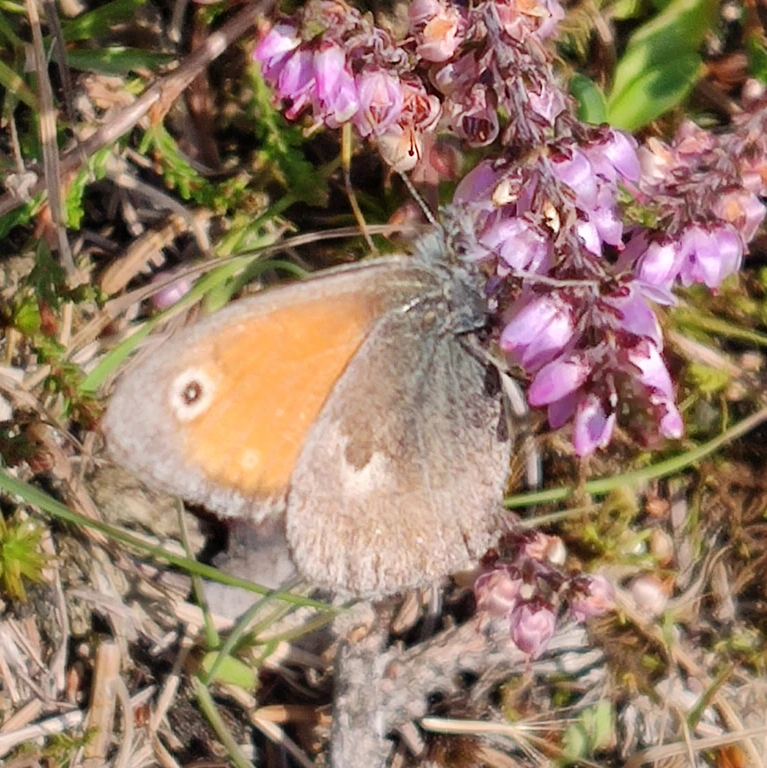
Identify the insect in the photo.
Coenonympha pamphilus
